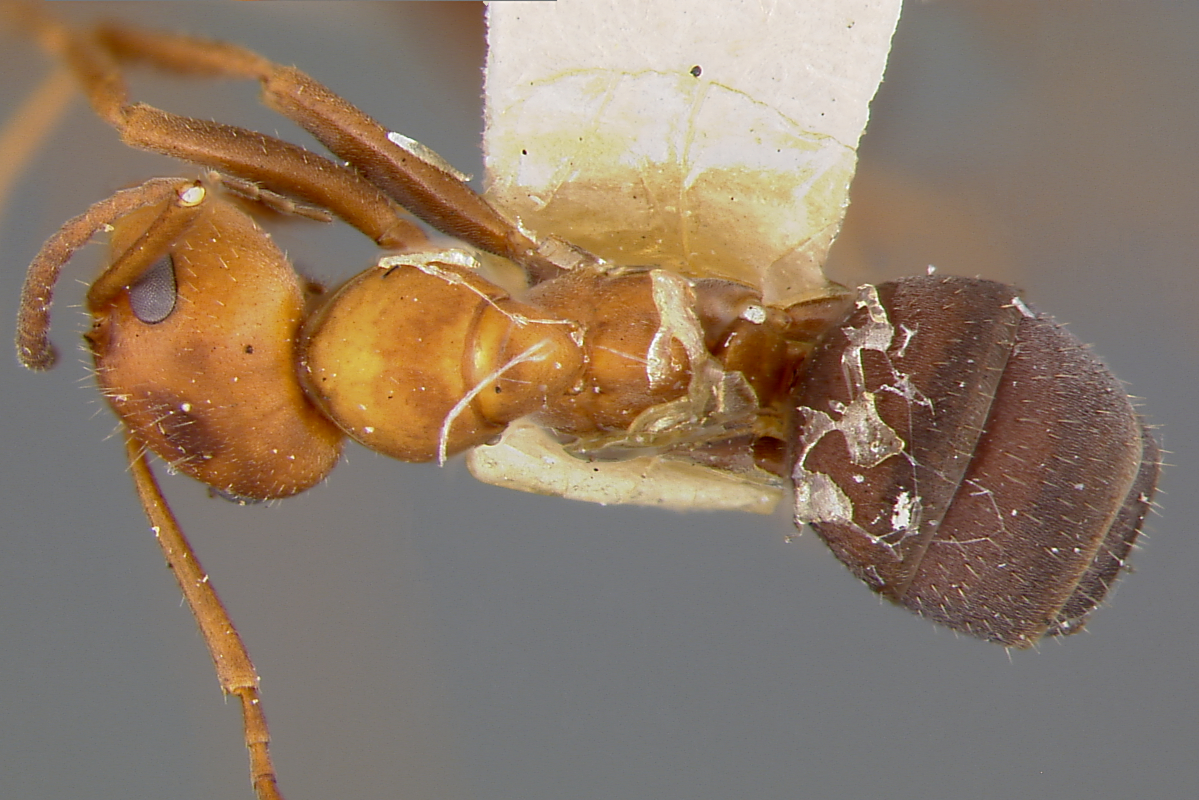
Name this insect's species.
Formica microgyna
